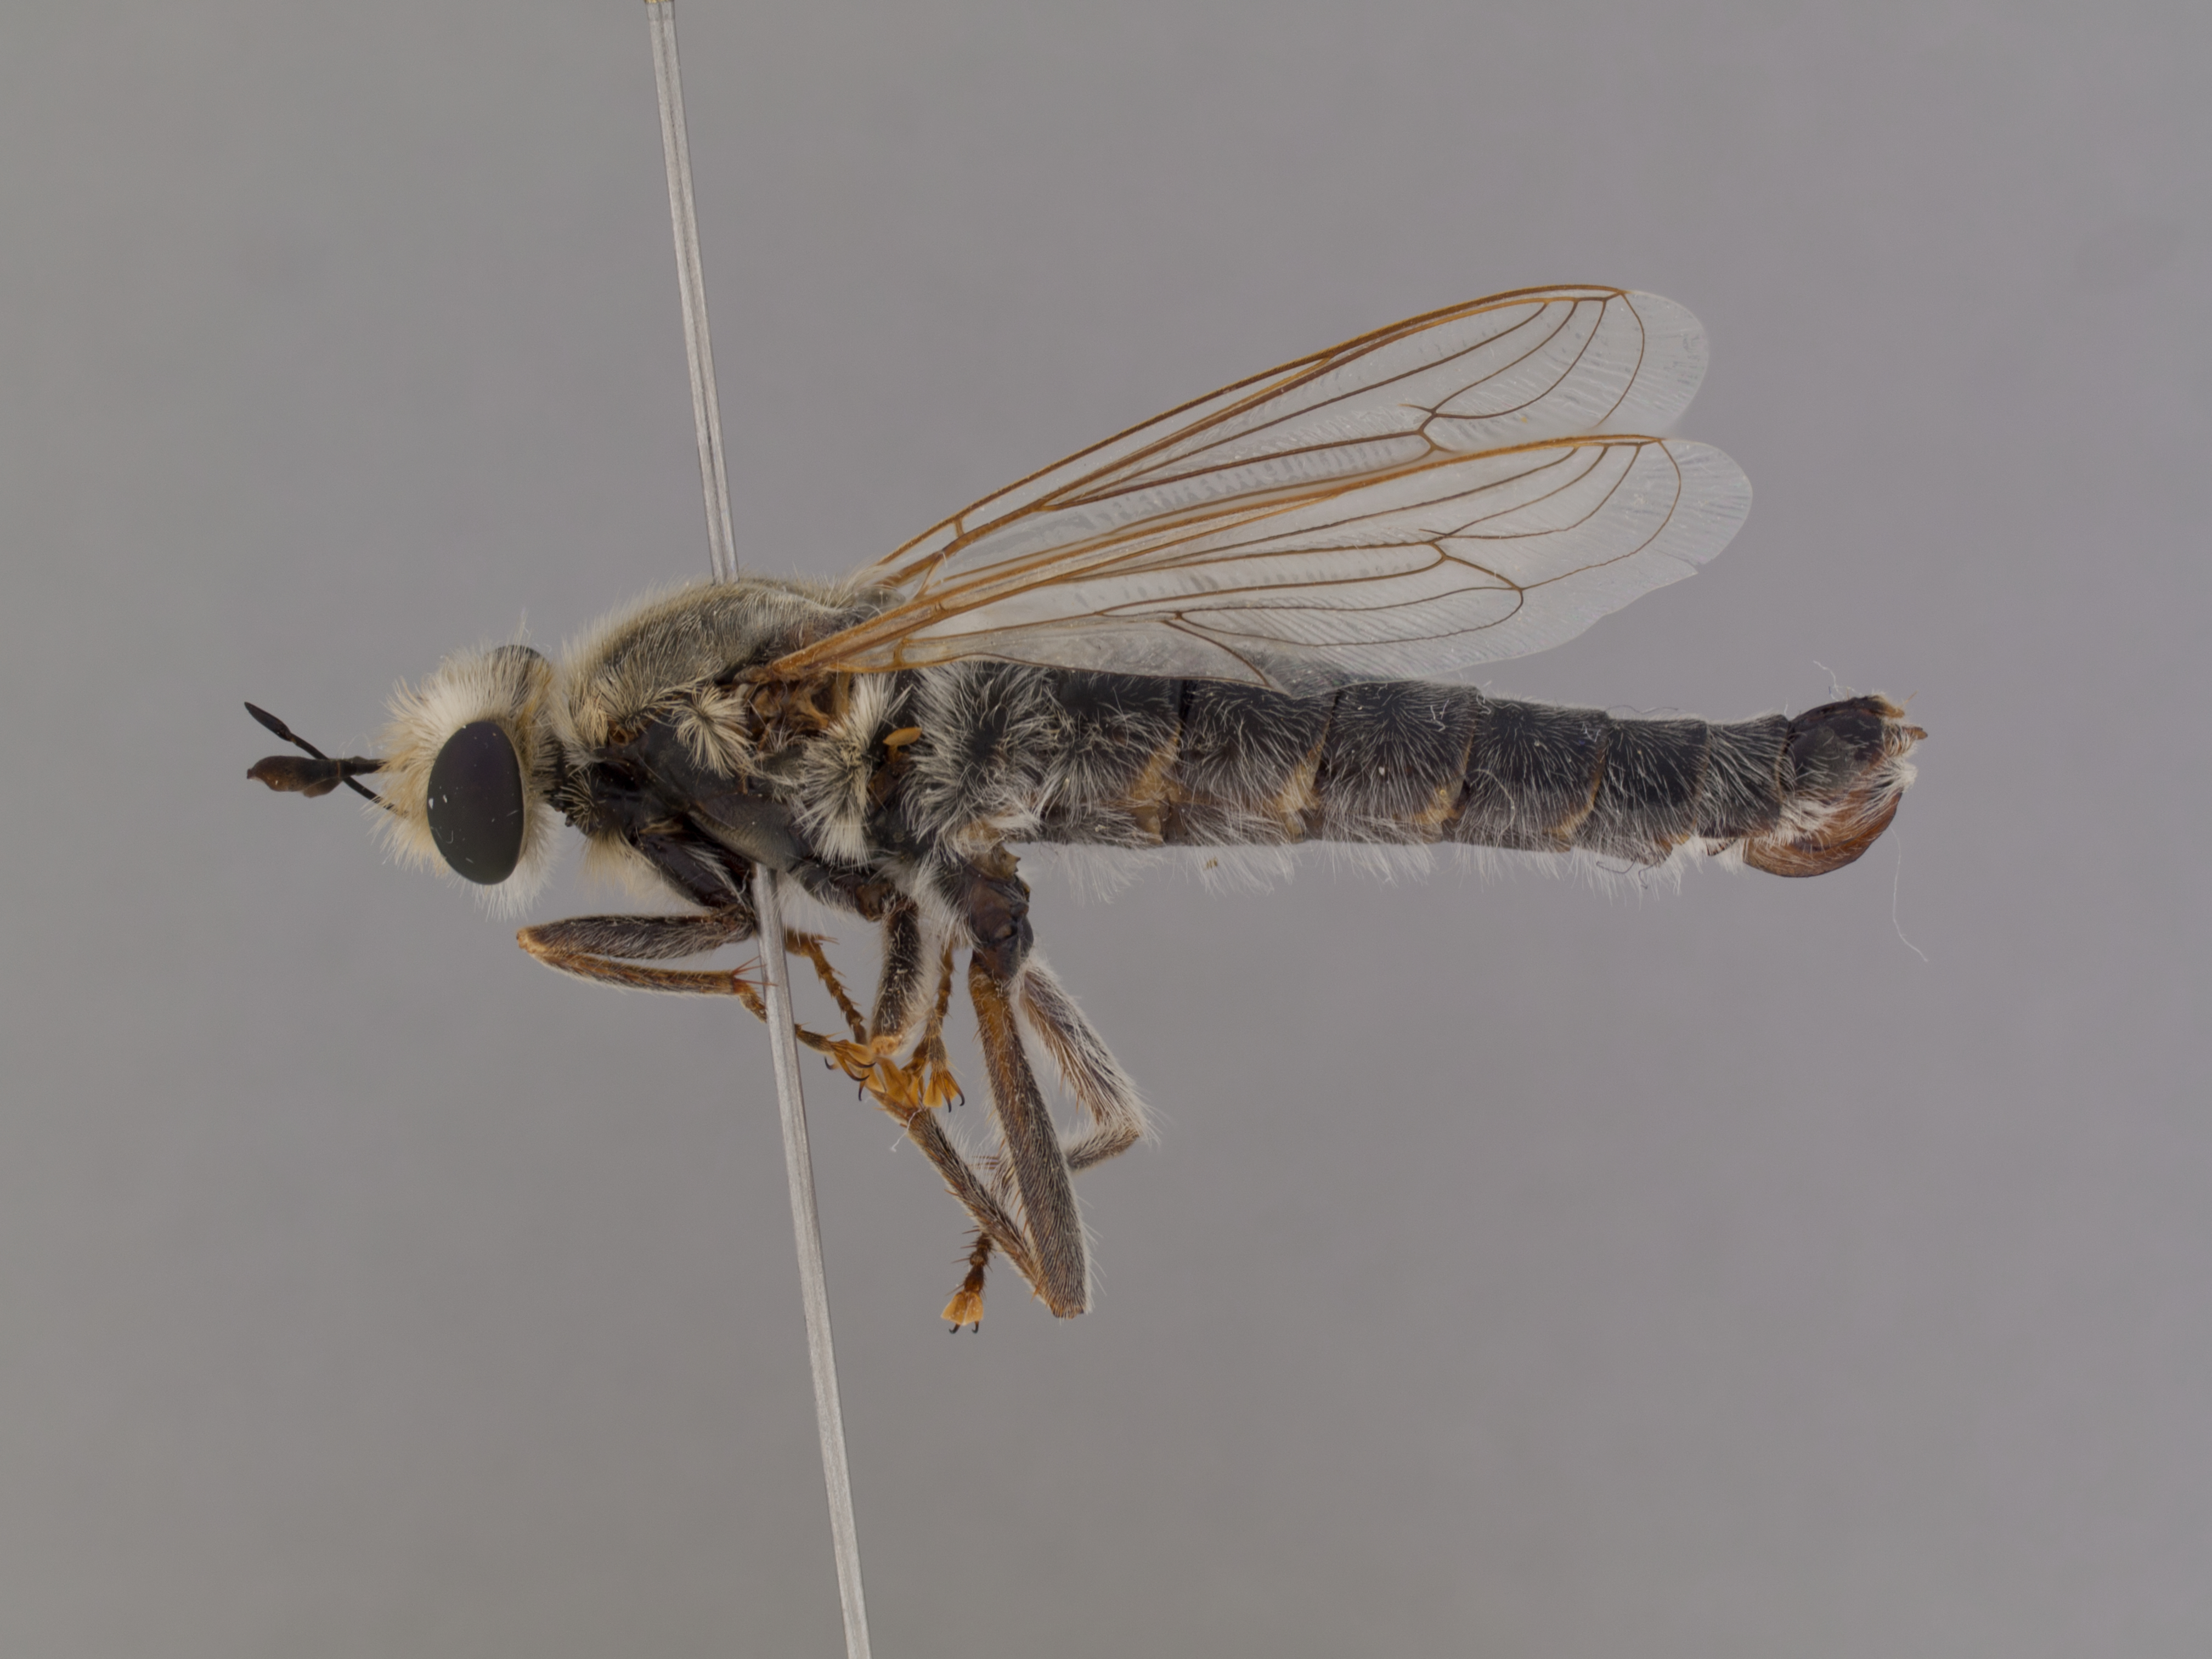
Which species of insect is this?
Namibimydas gaerdesi
